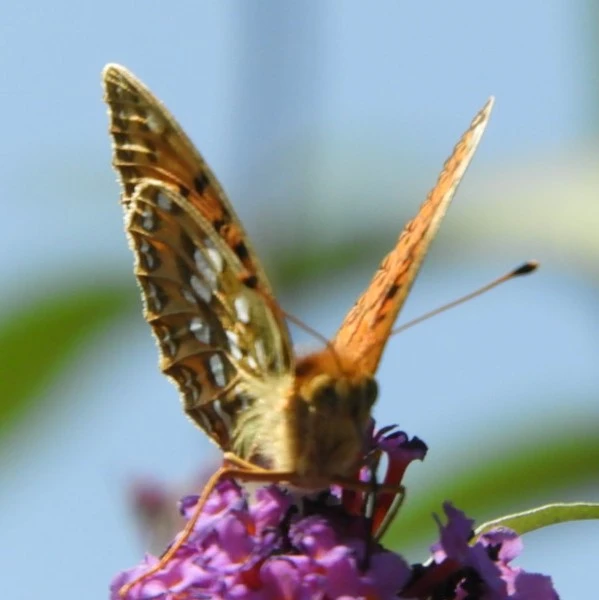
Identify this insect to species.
Speyeria aglaja
